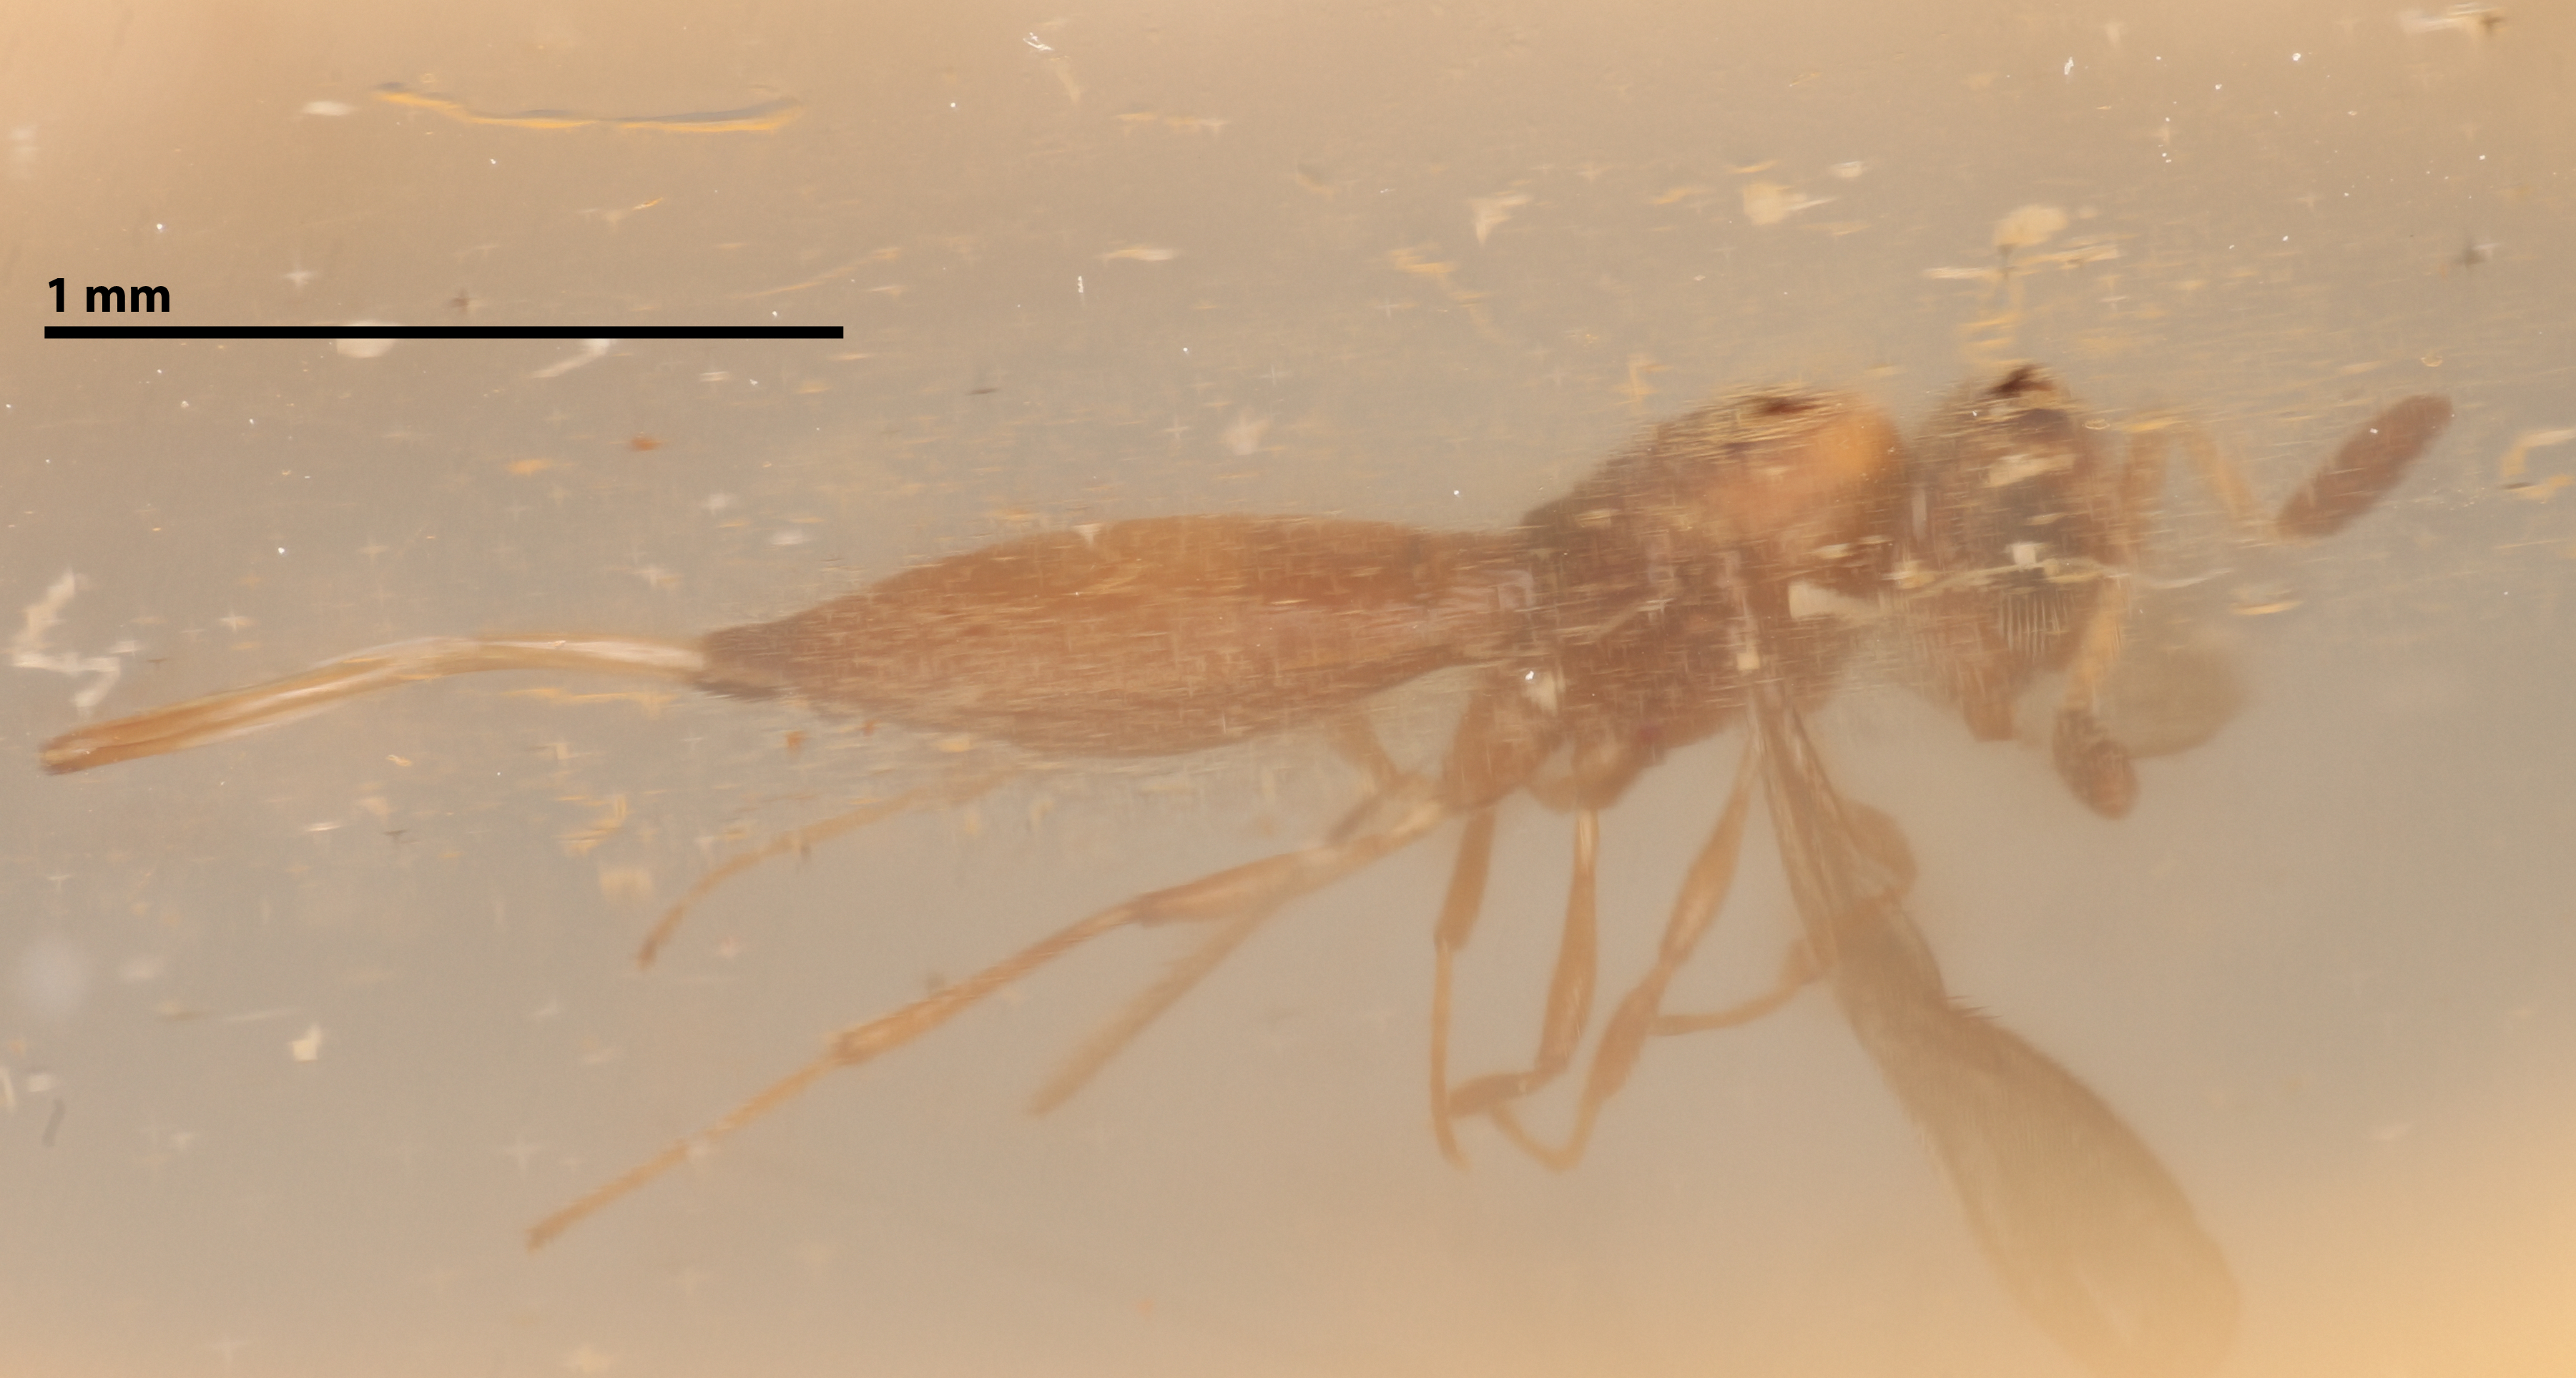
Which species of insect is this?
Holoteleia indica
